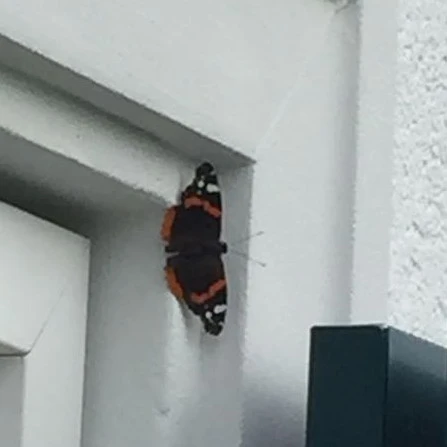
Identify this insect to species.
Vanessa atalanta
